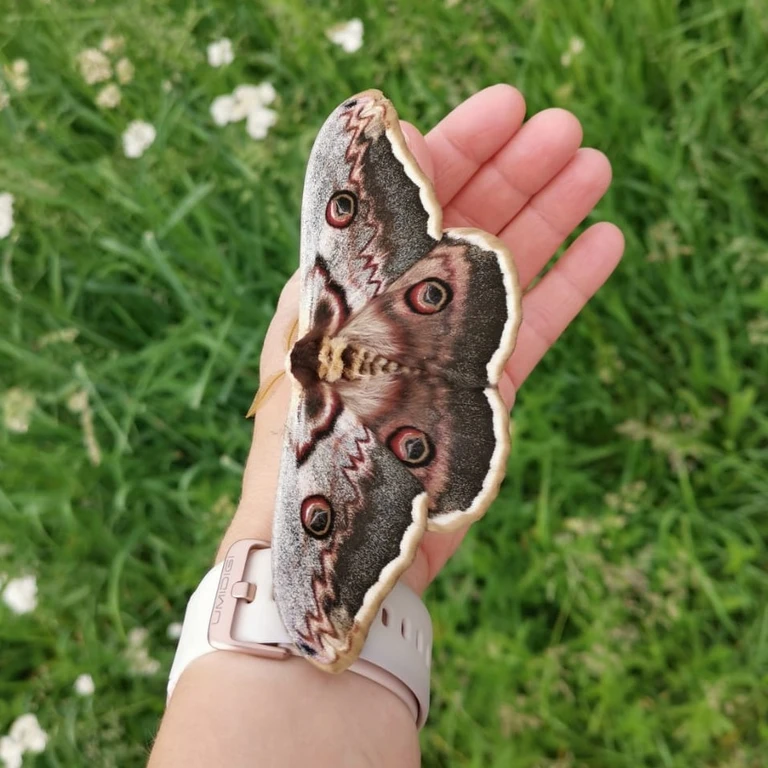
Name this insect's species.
Saturnia pyri
